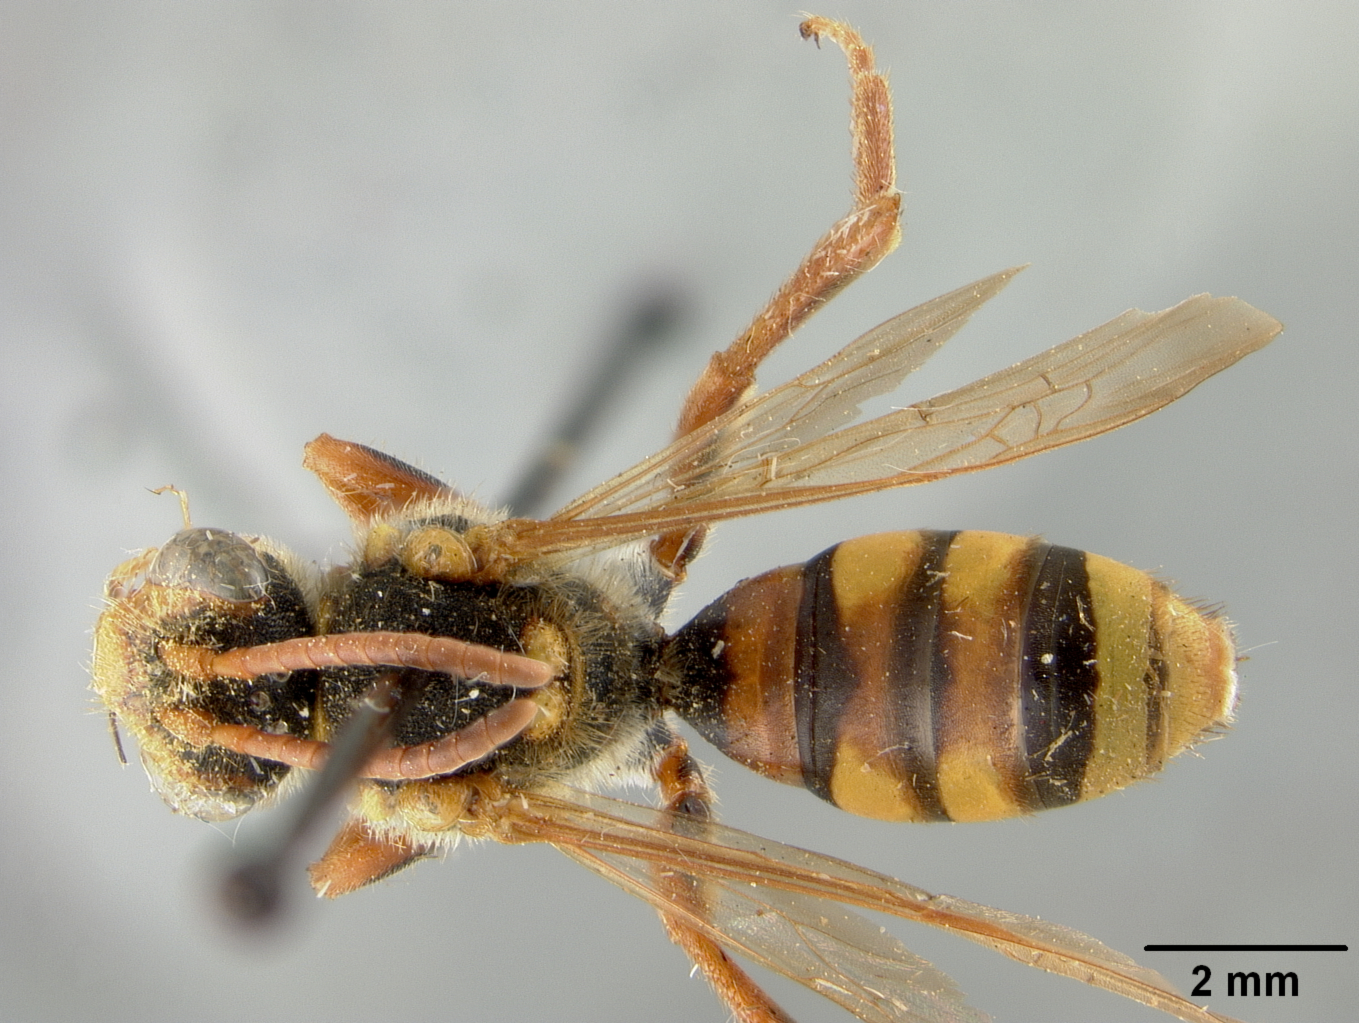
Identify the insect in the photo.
Nomada civilis
